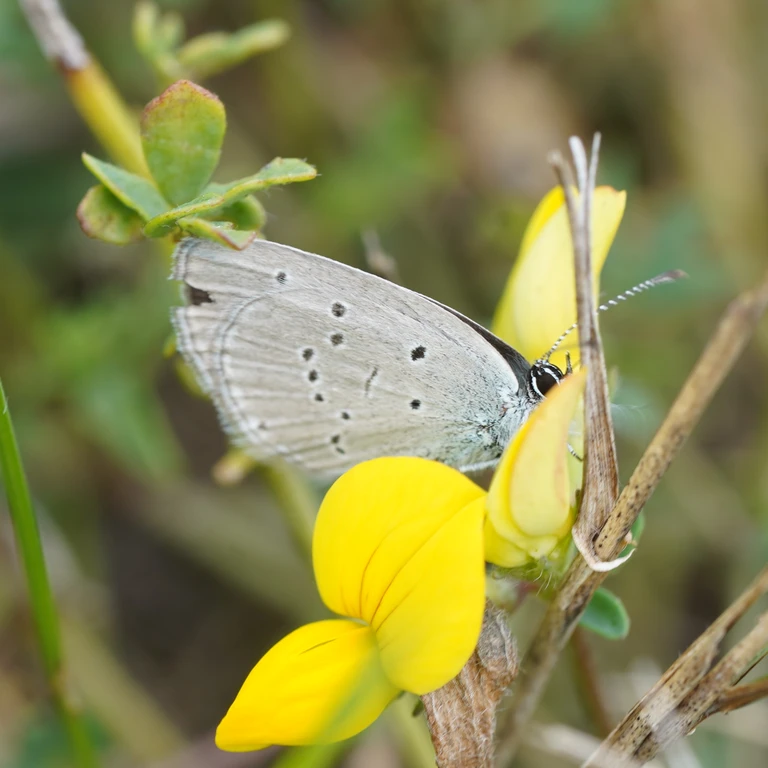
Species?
Cupido minimus
